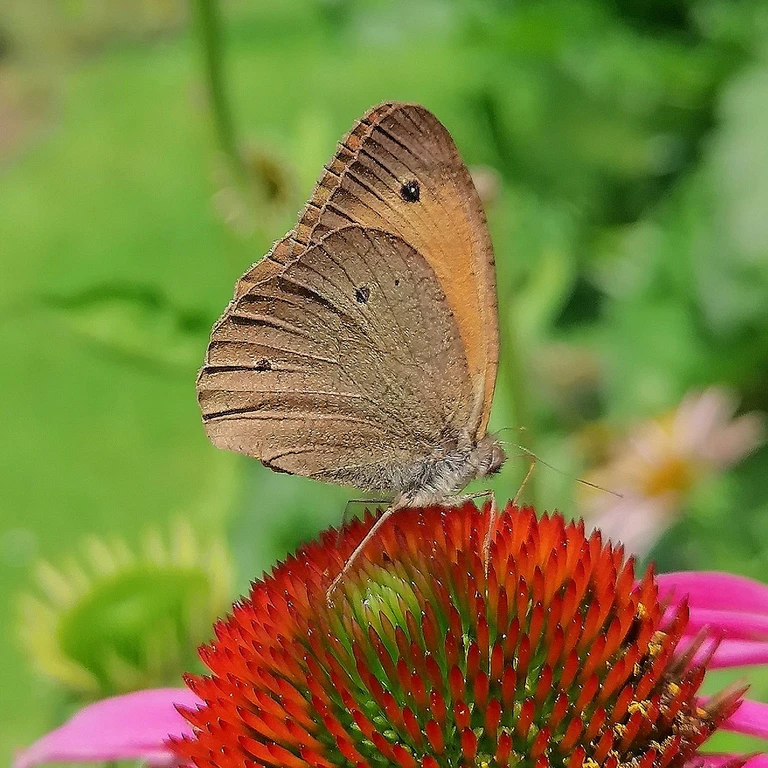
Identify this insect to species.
Maniola jurtina
